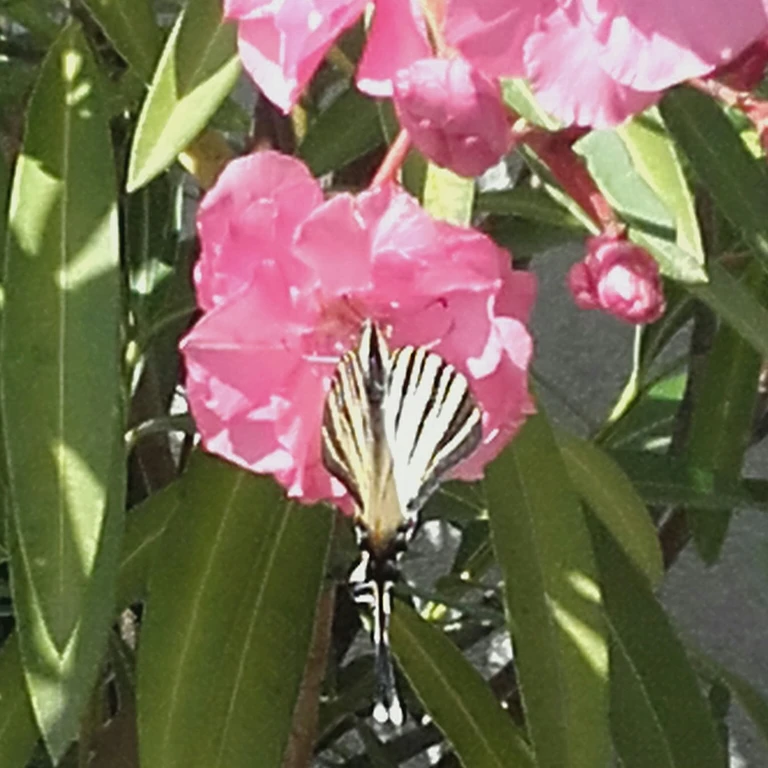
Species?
Iphiclides podalirius
